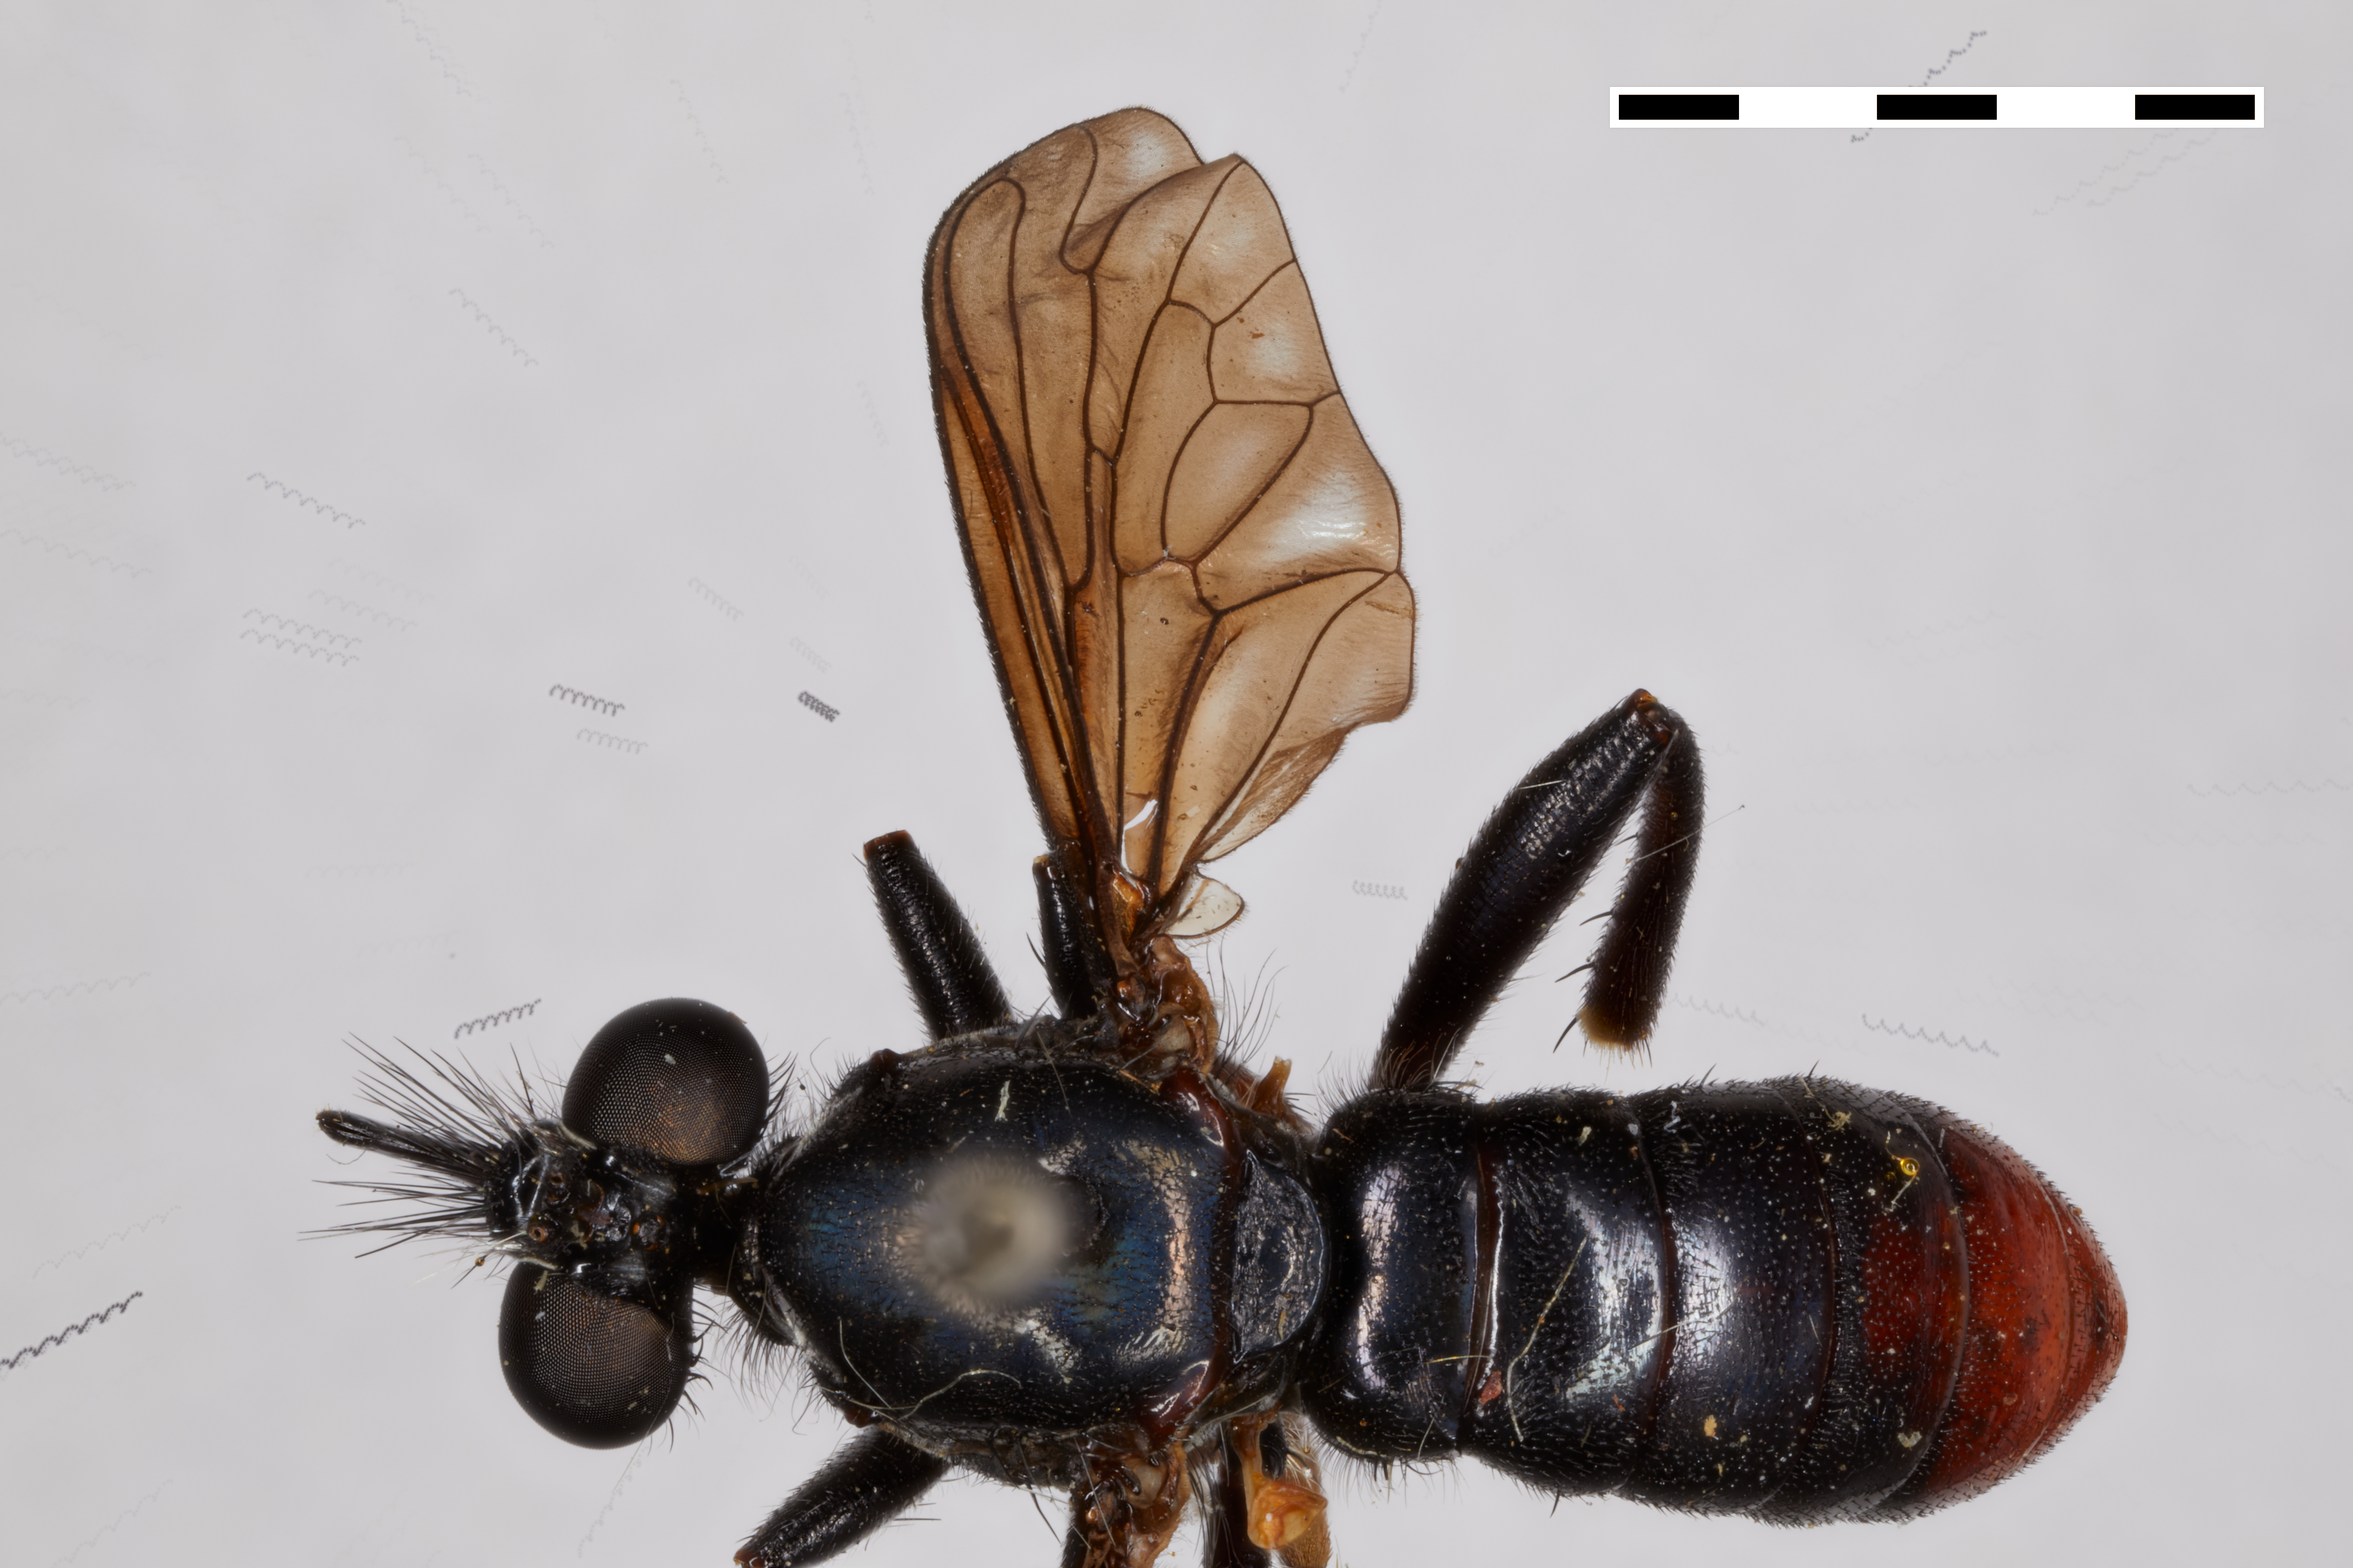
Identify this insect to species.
Laphria felis
